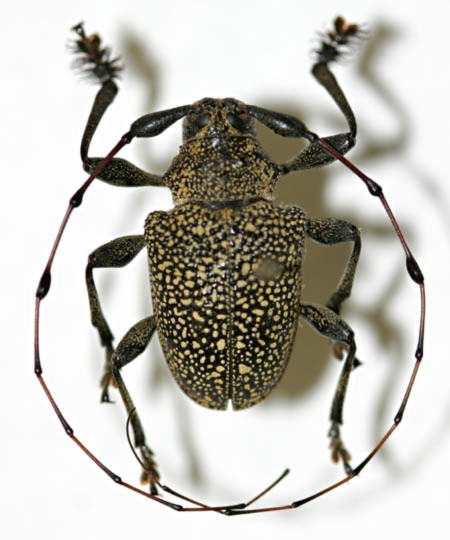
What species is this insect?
Batesbeltia pantherina
